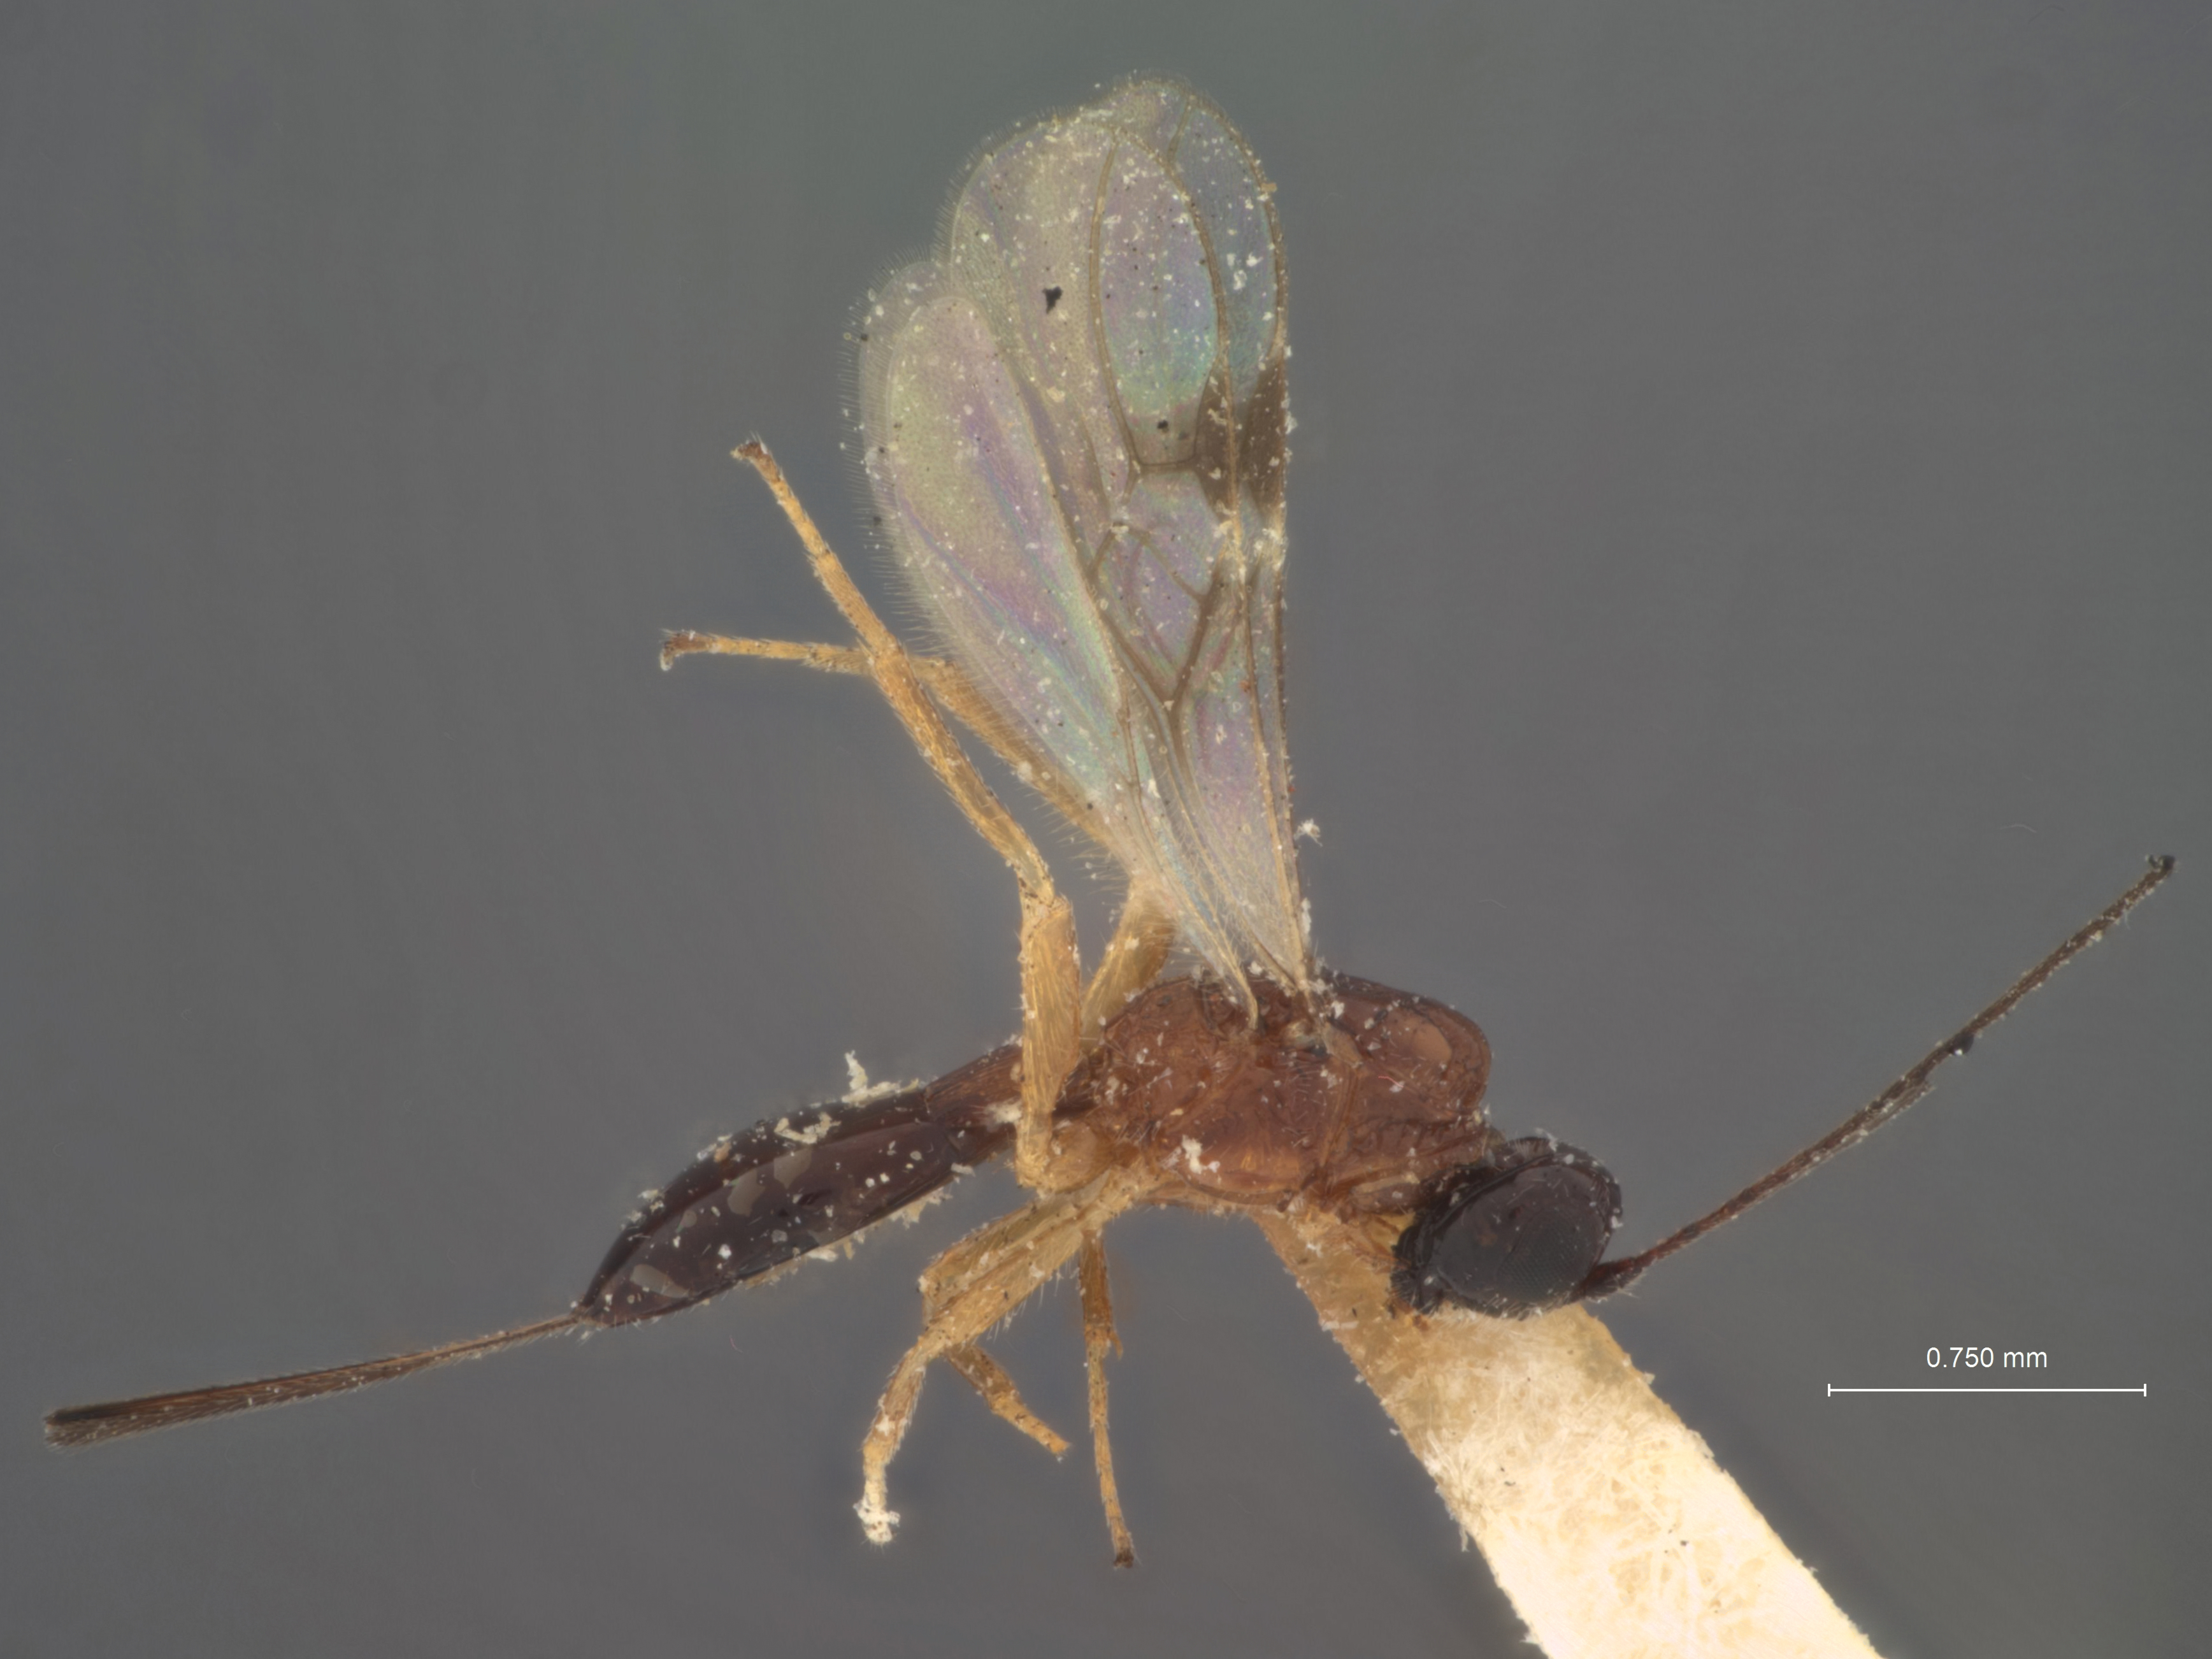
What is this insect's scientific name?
Ecphylus lycti
